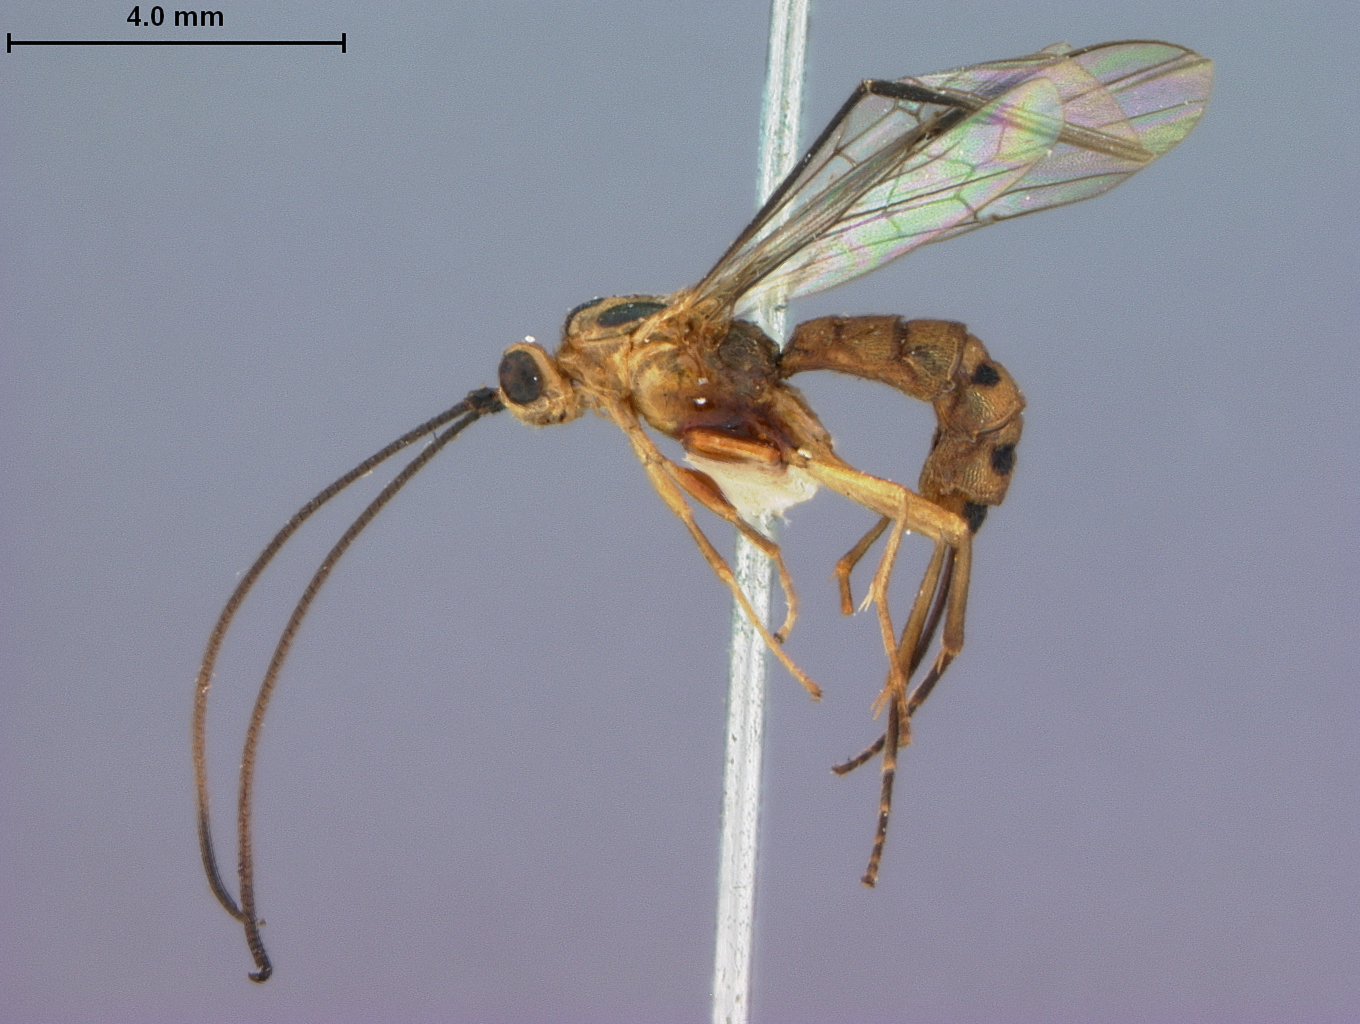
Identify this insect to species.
Trispinaria sulcata
